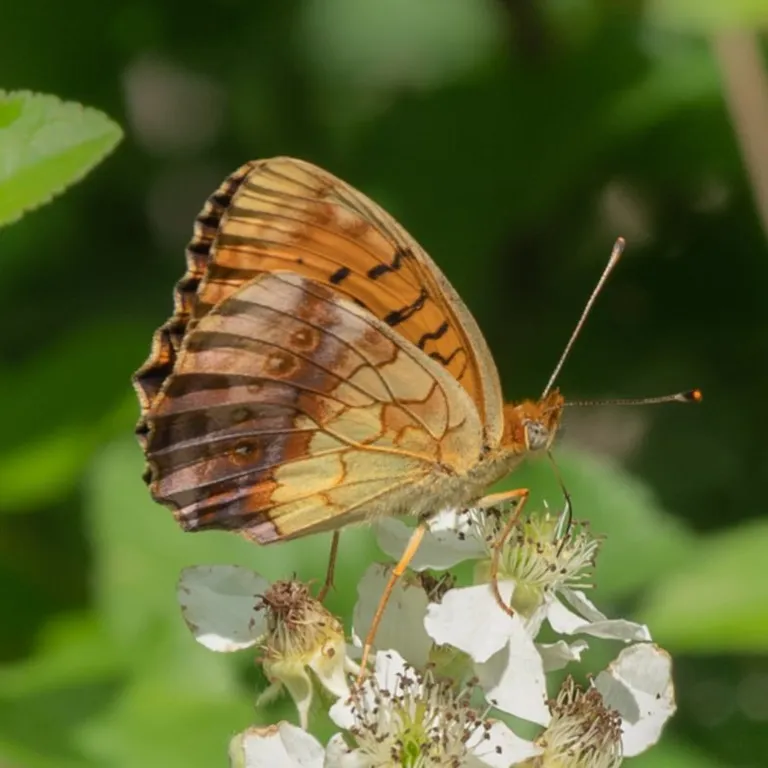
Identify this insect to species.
Brenthis daphne
